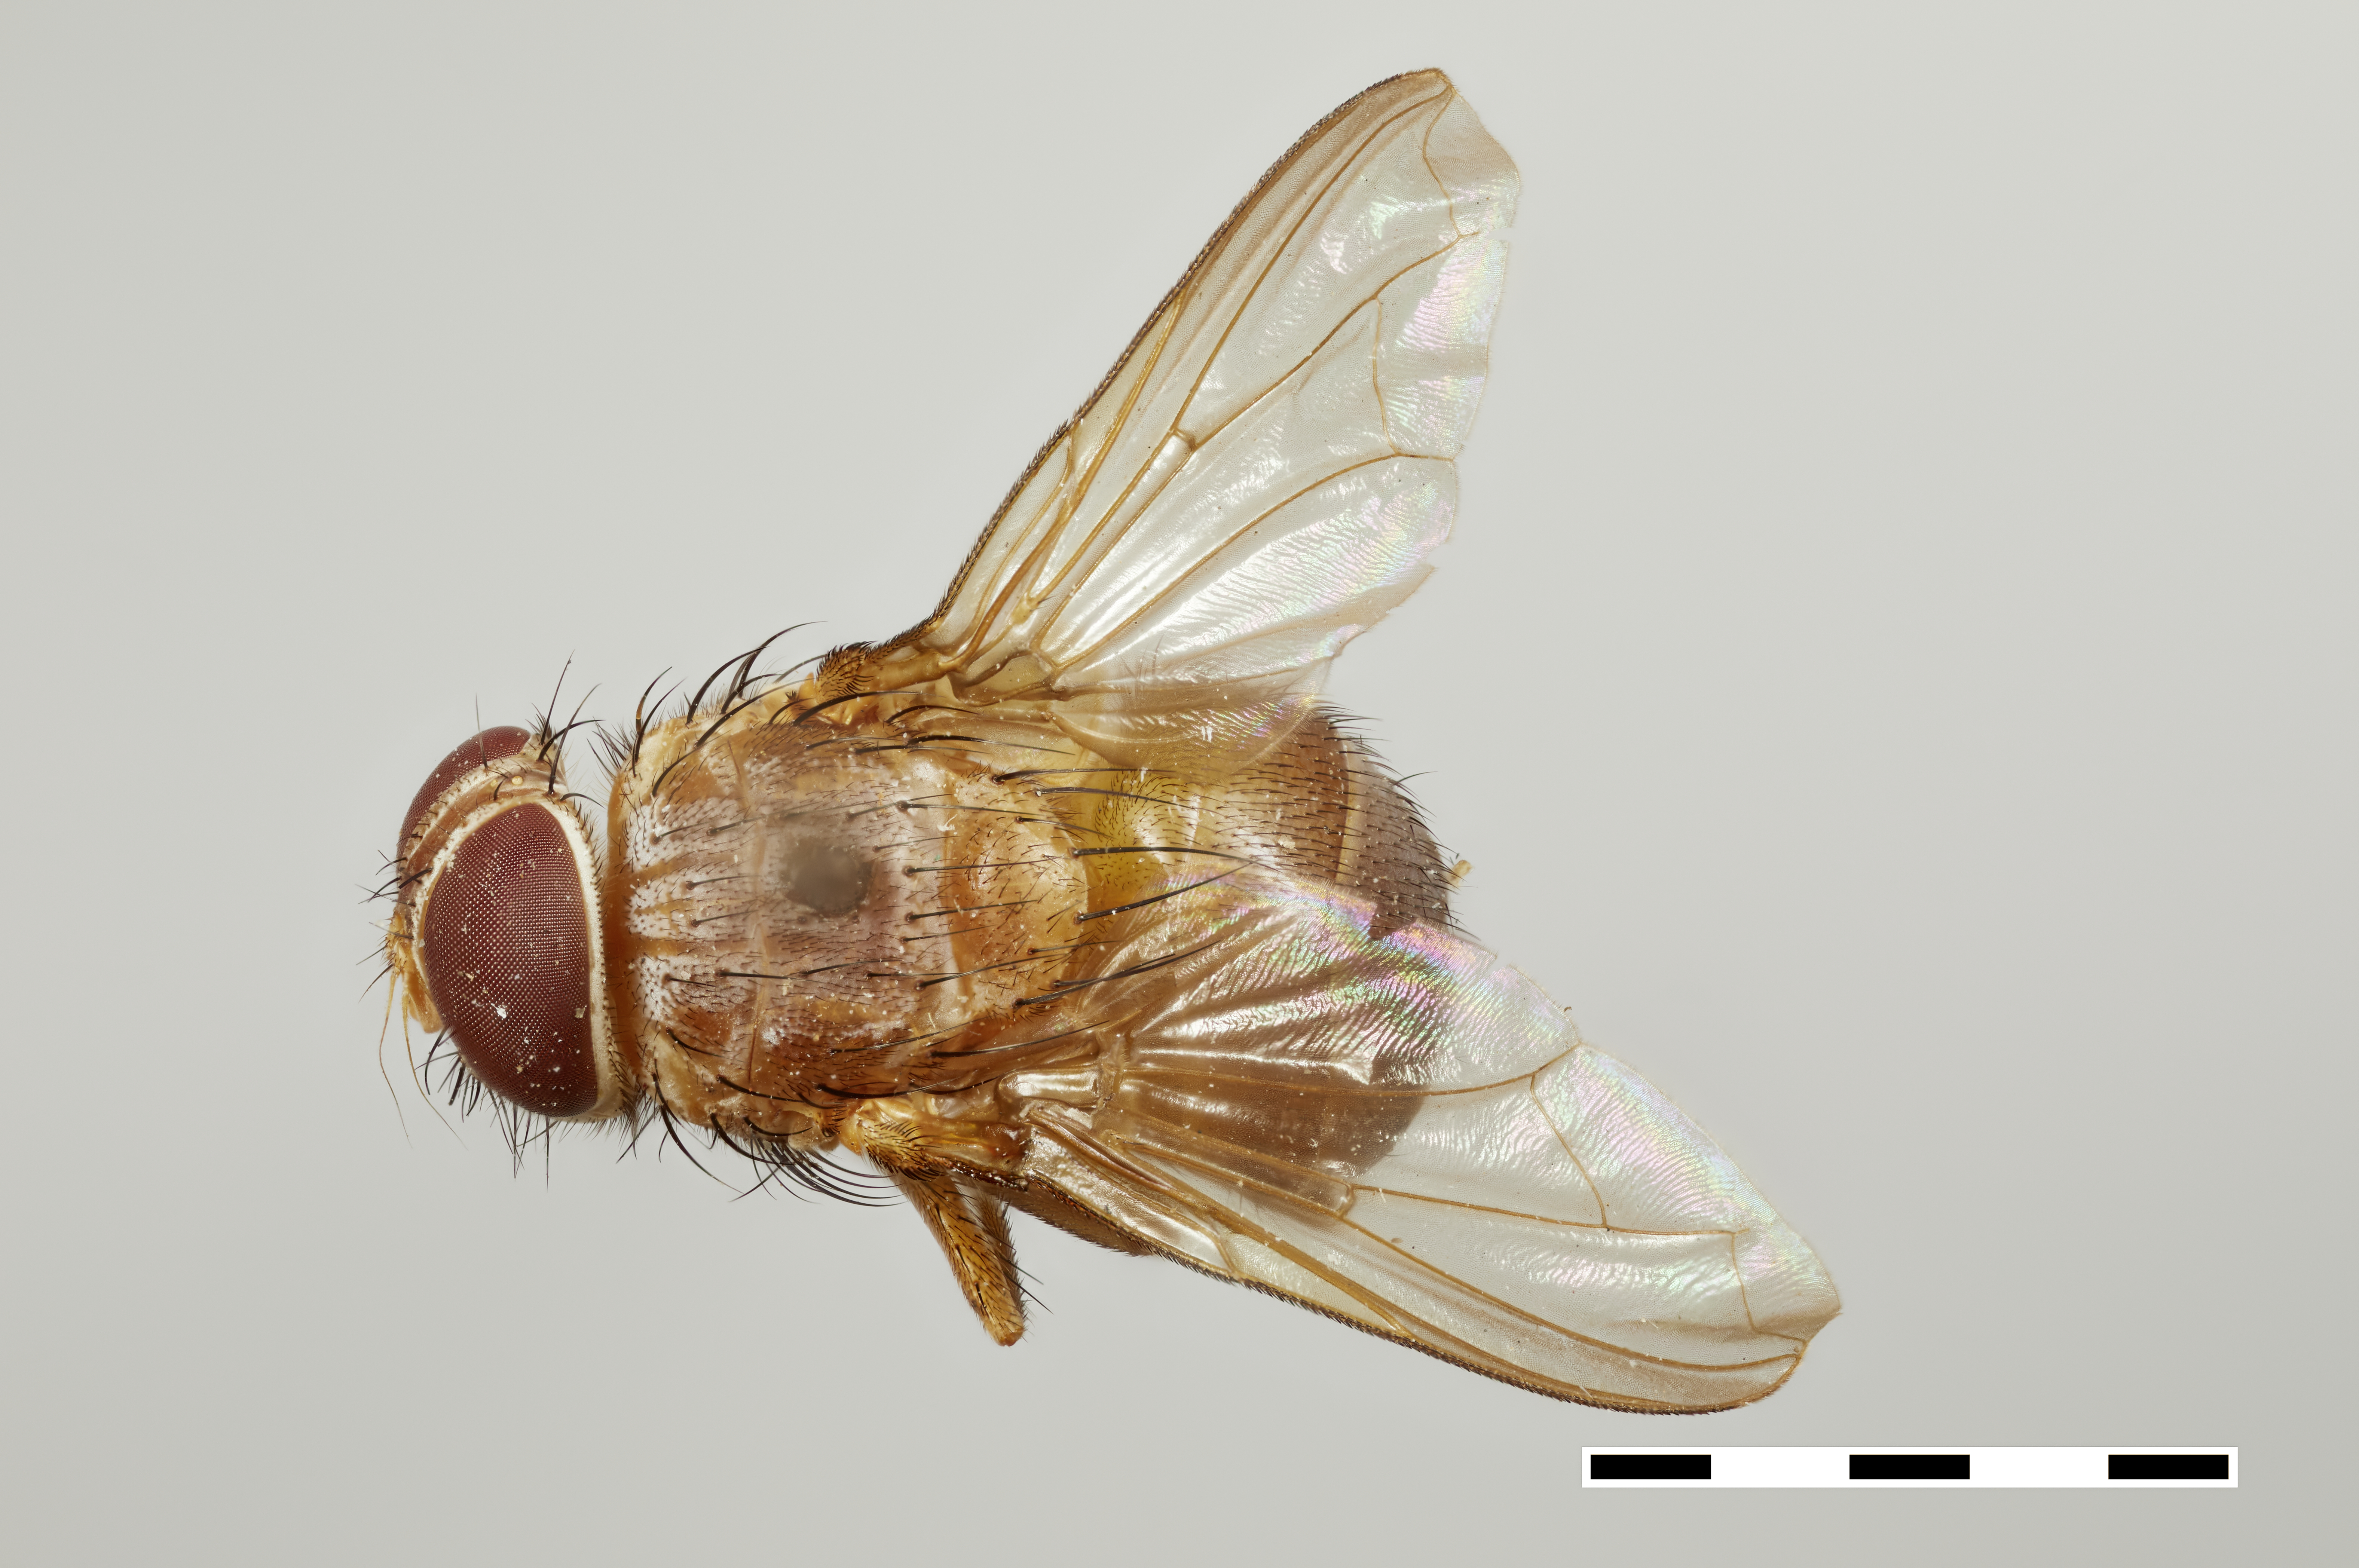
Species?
Ormiophasia busckii
